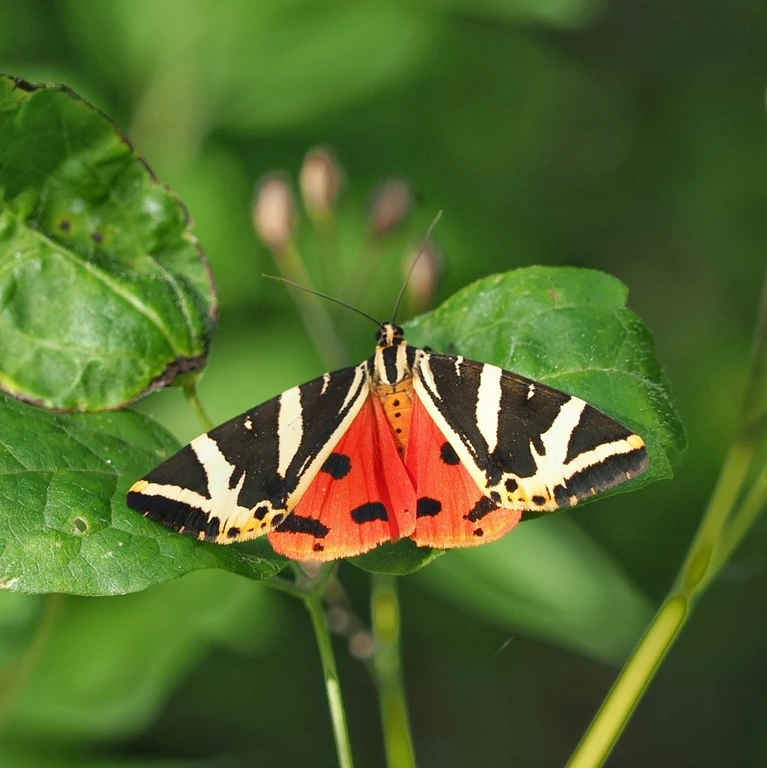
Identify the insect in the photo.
Euplagia quadripunctaria
